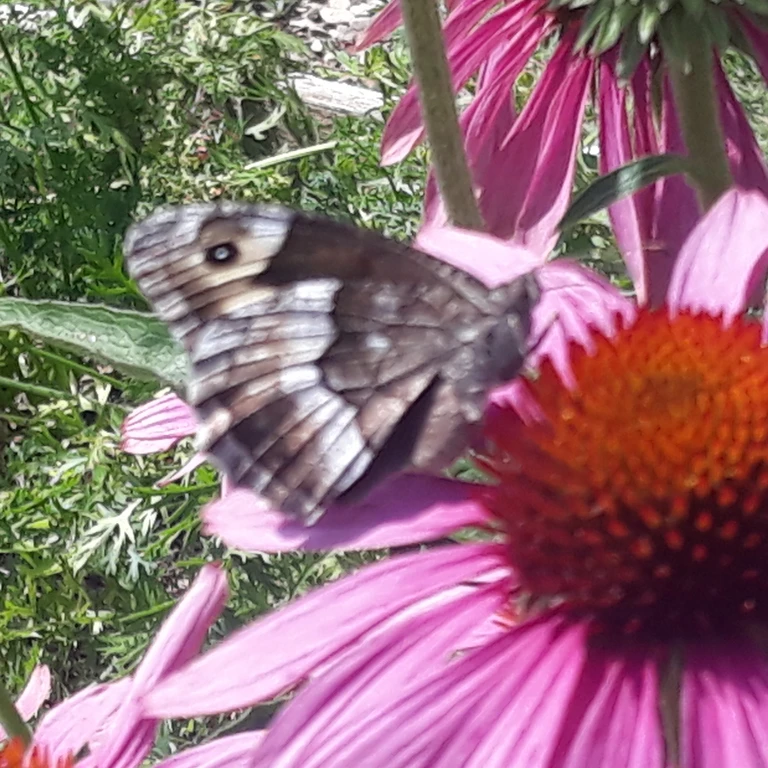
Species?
Hipparchia alcyone
